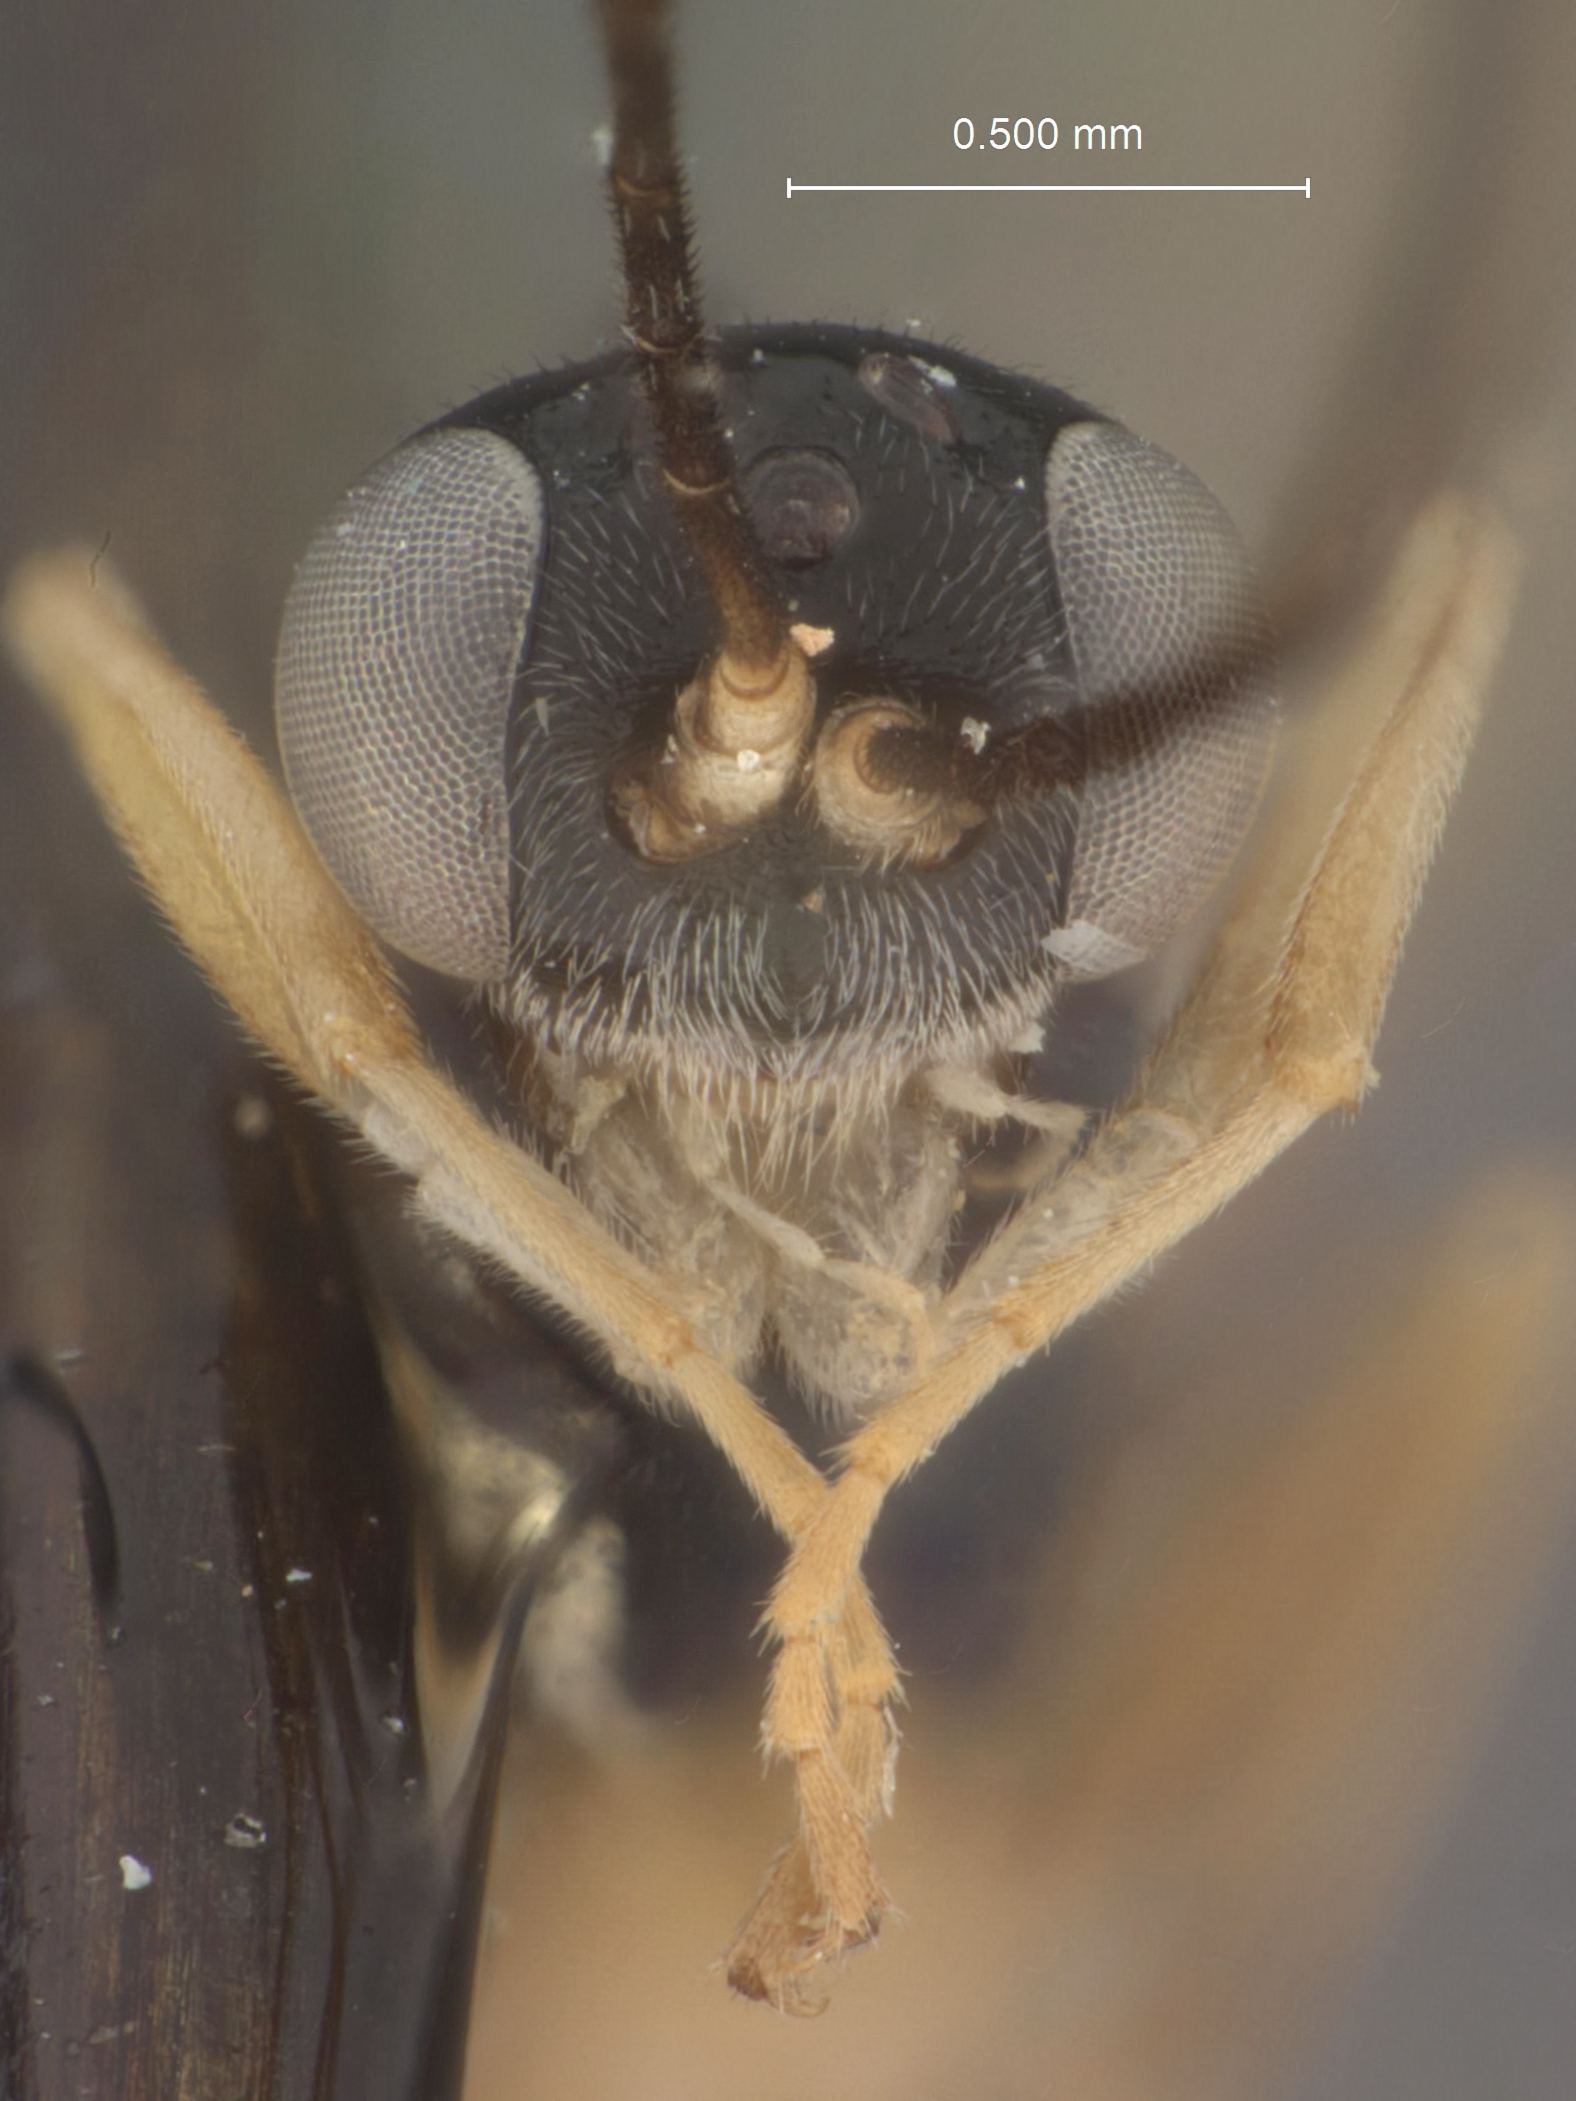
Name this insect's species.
Glypta meritanae
